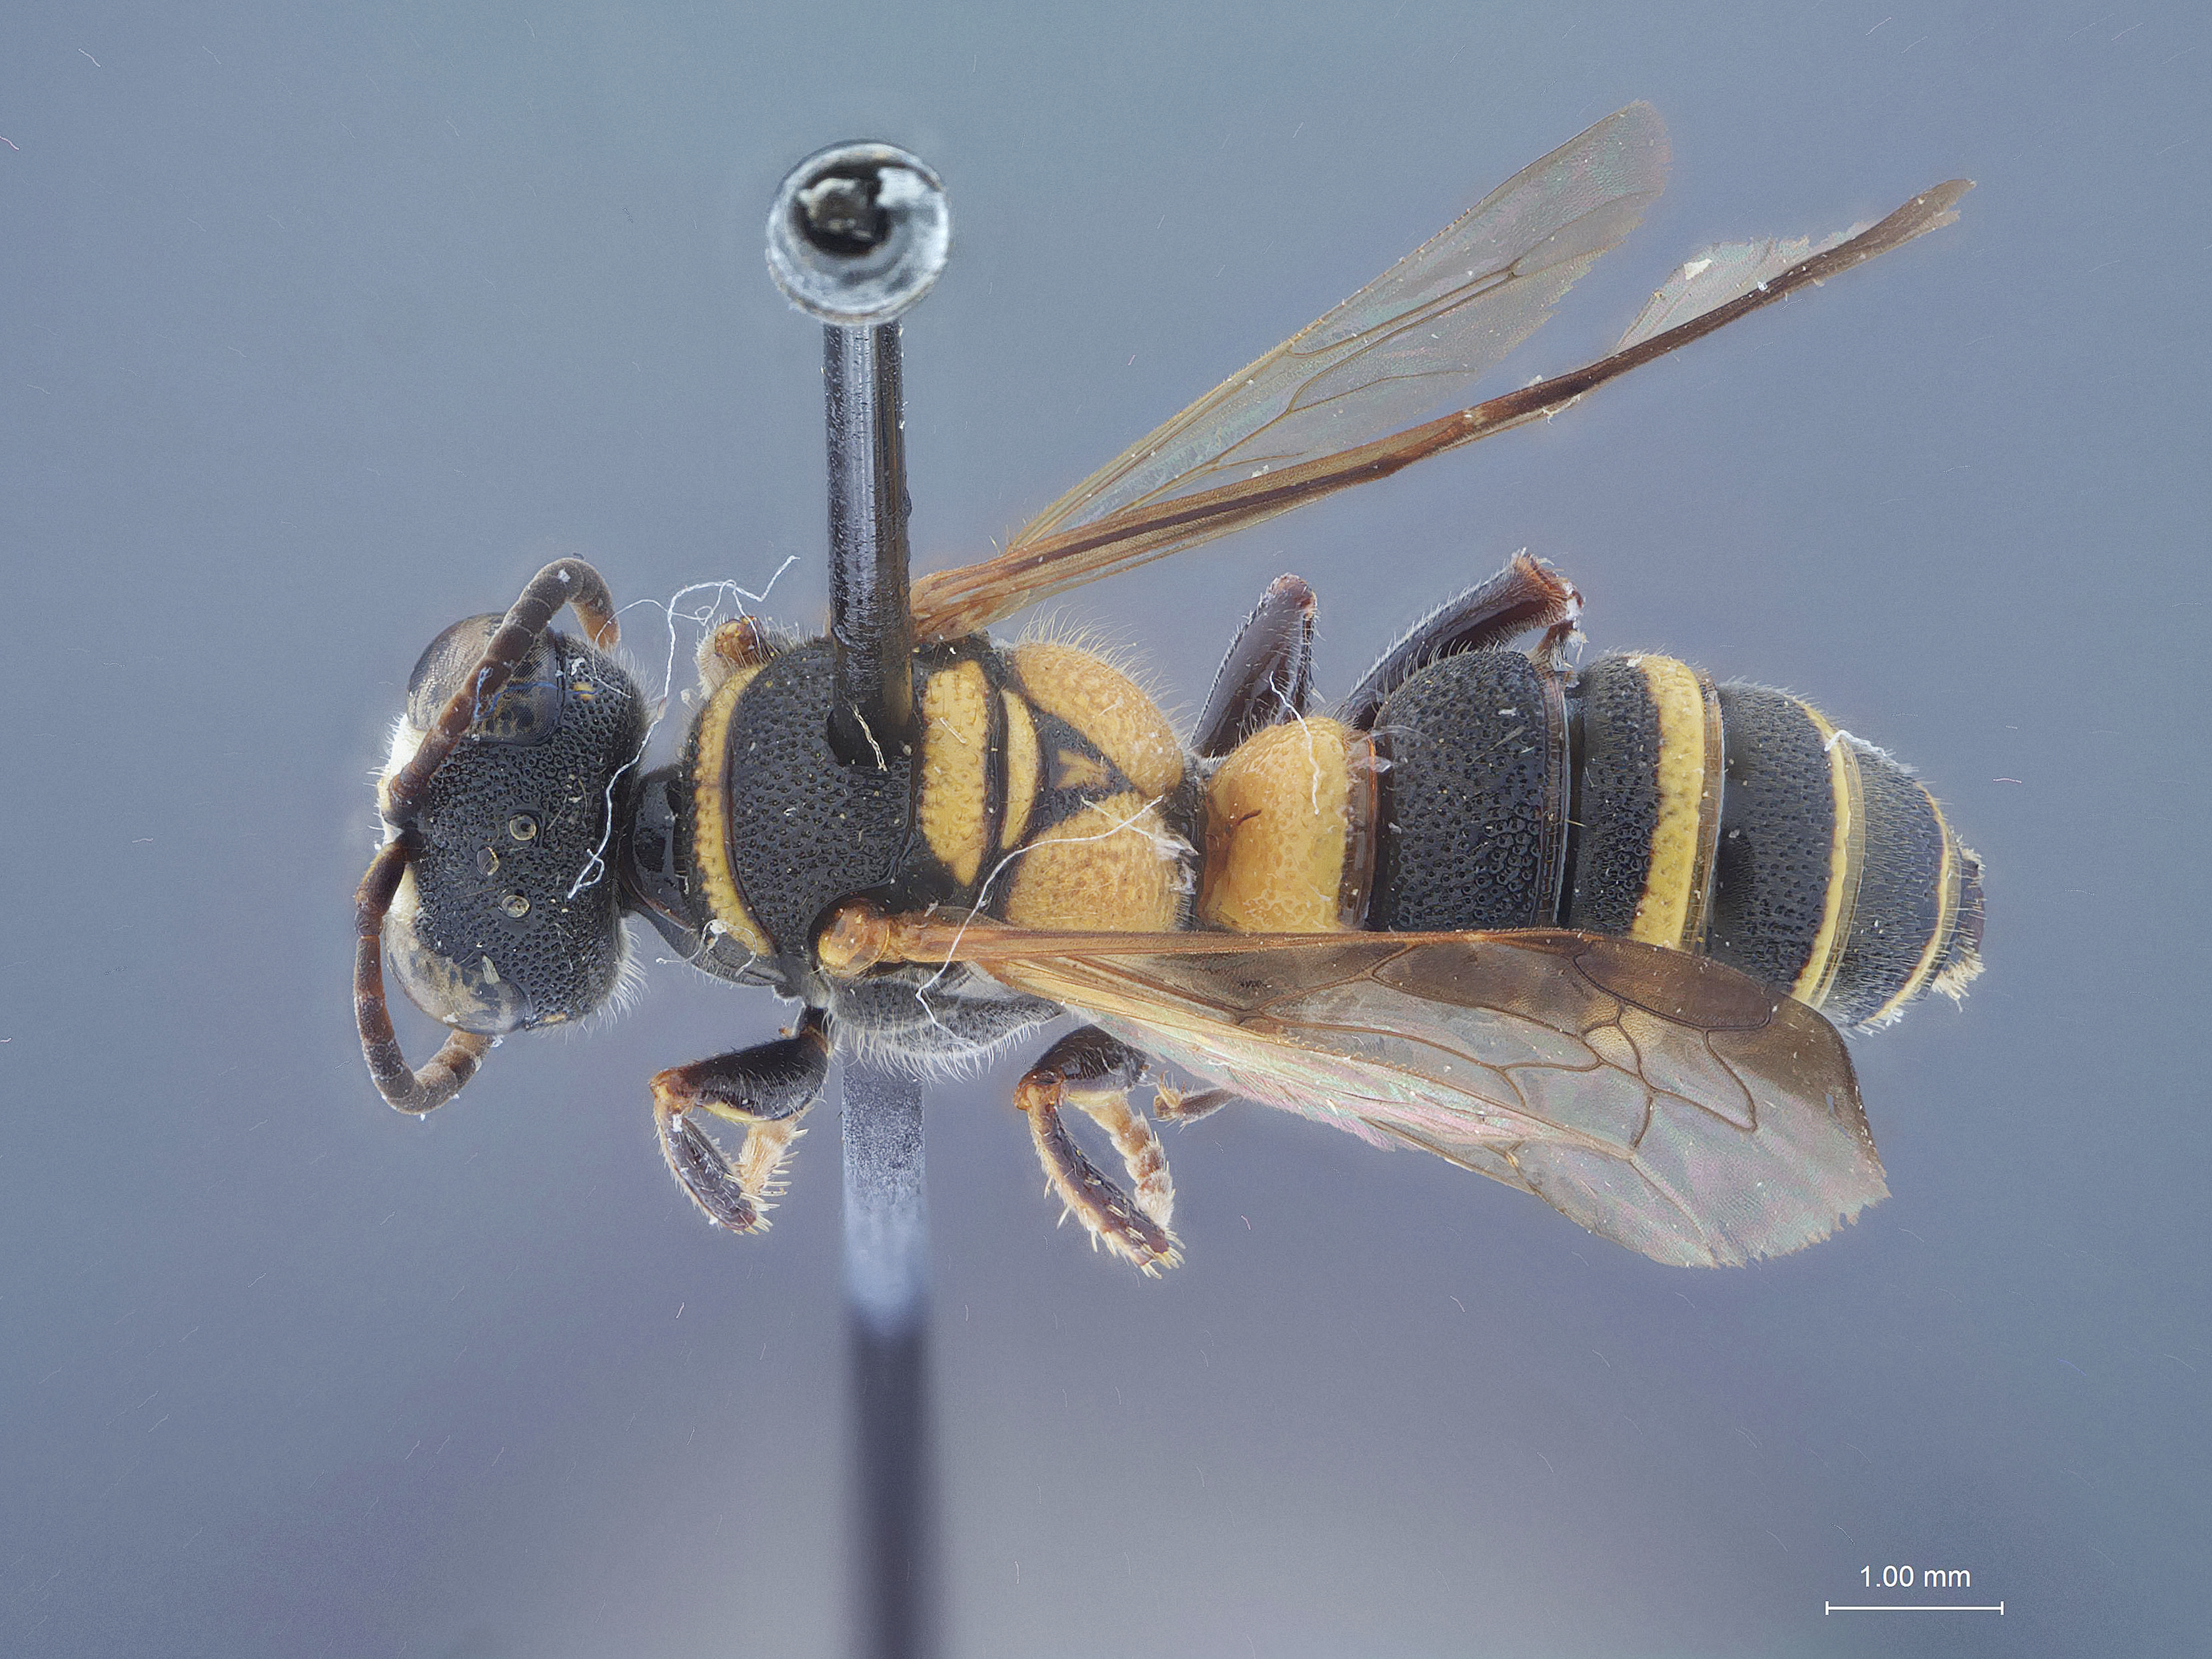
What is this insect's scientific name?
Cerceris insolita
